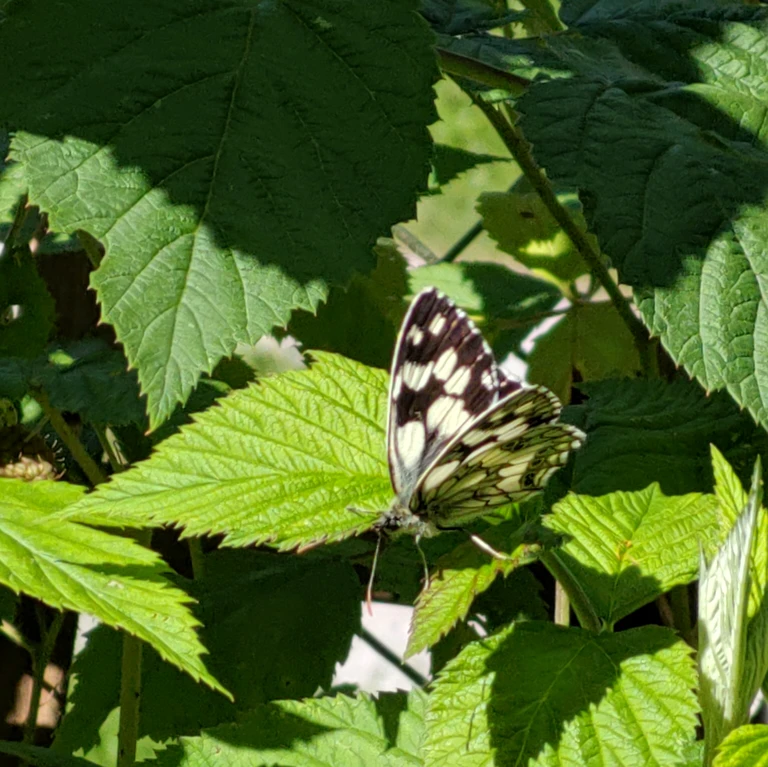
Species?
Melanargia galathea
